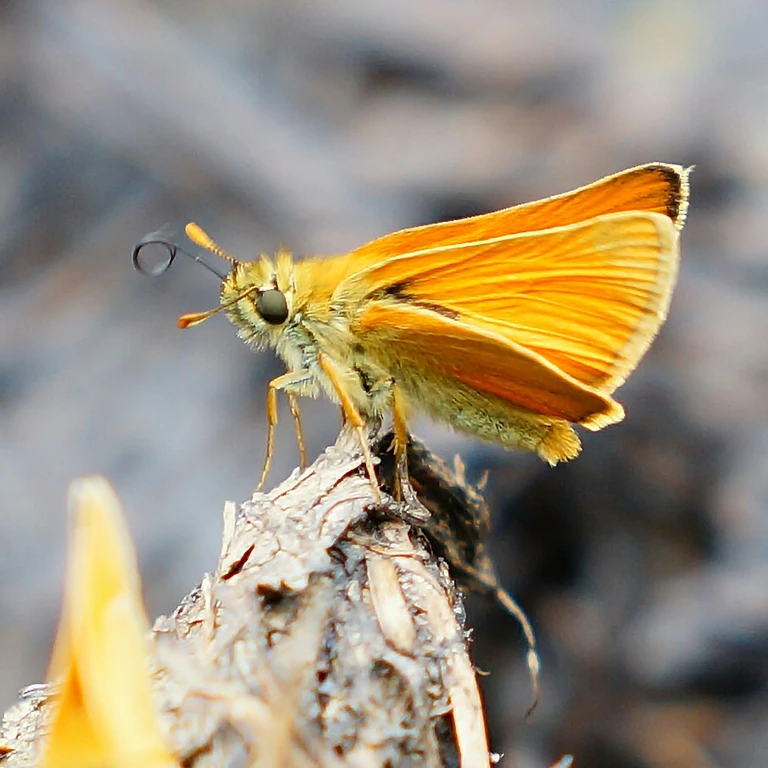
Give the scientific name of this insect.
Thymelicus sylvestris
